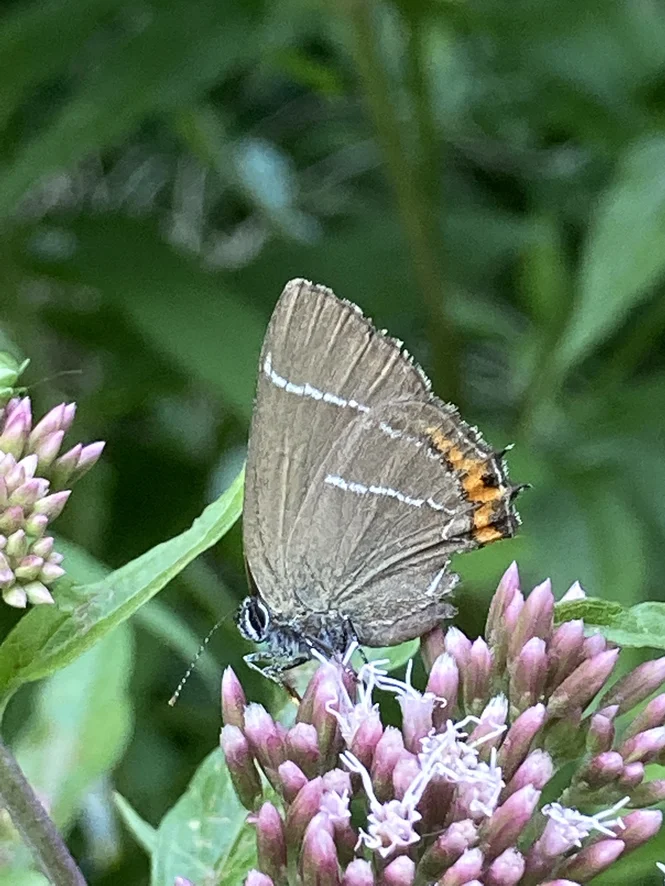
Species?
Satyrium w-album
